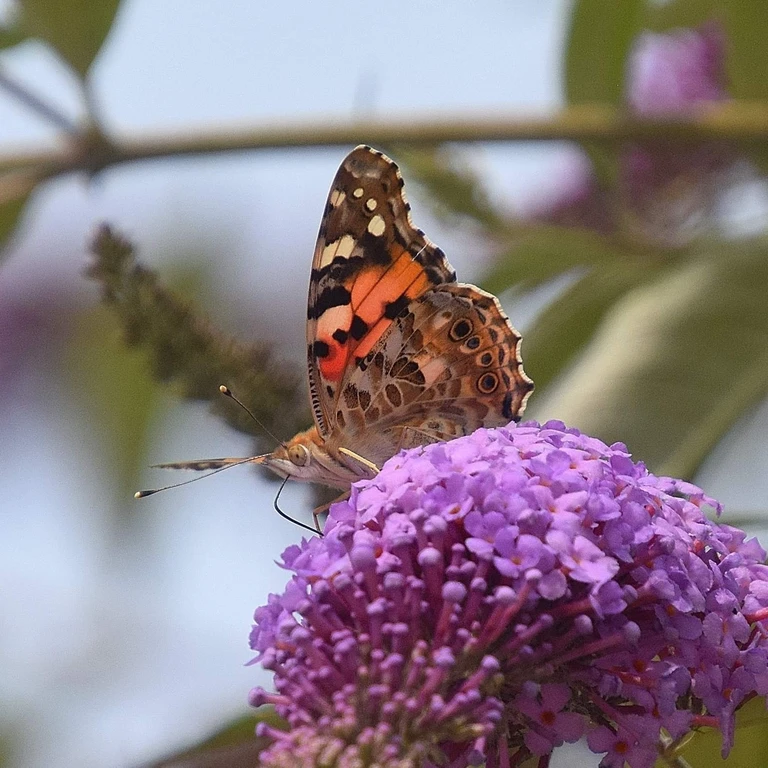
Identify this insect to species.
Vanessa cardui
